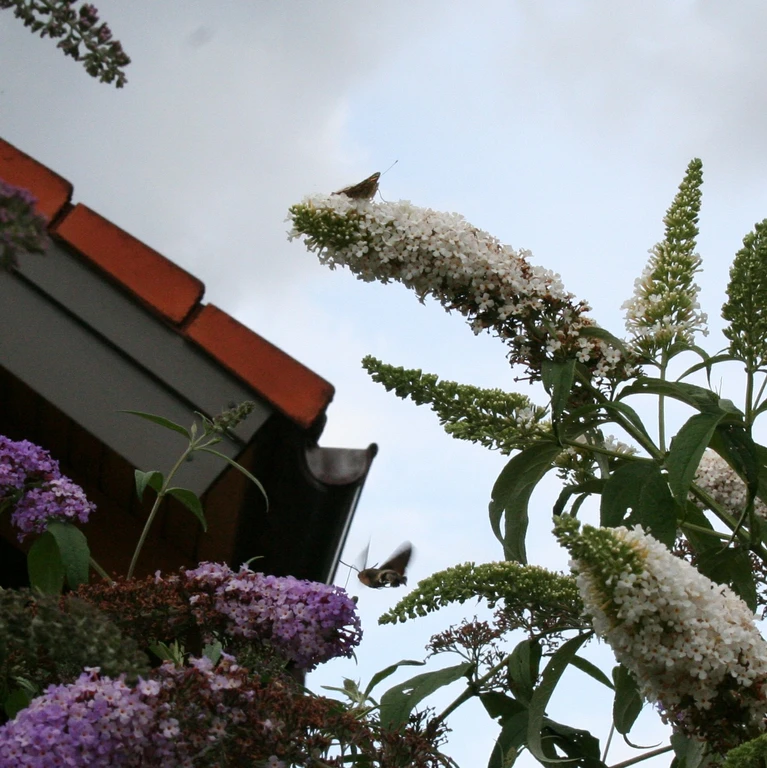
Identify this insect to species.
Macroglossum stellatarum
